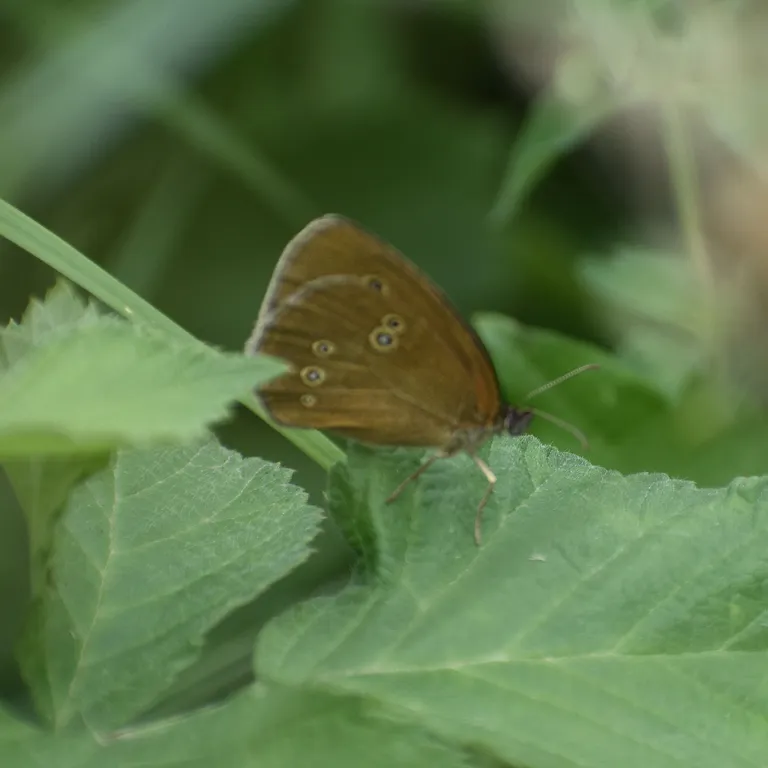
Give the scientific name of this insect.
Aphantopus hyperantus
